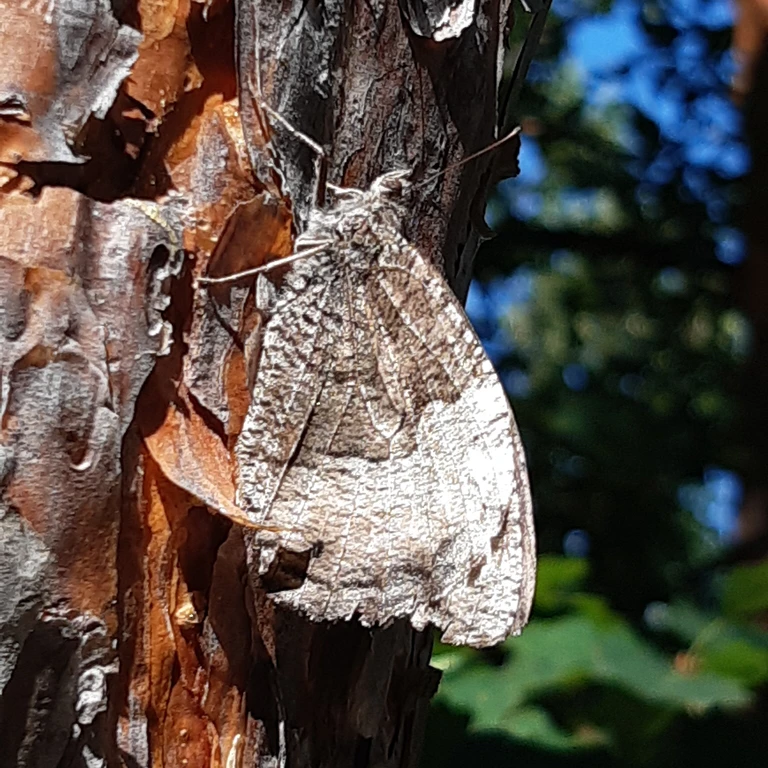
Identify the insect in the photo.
Hipparchia fagi
